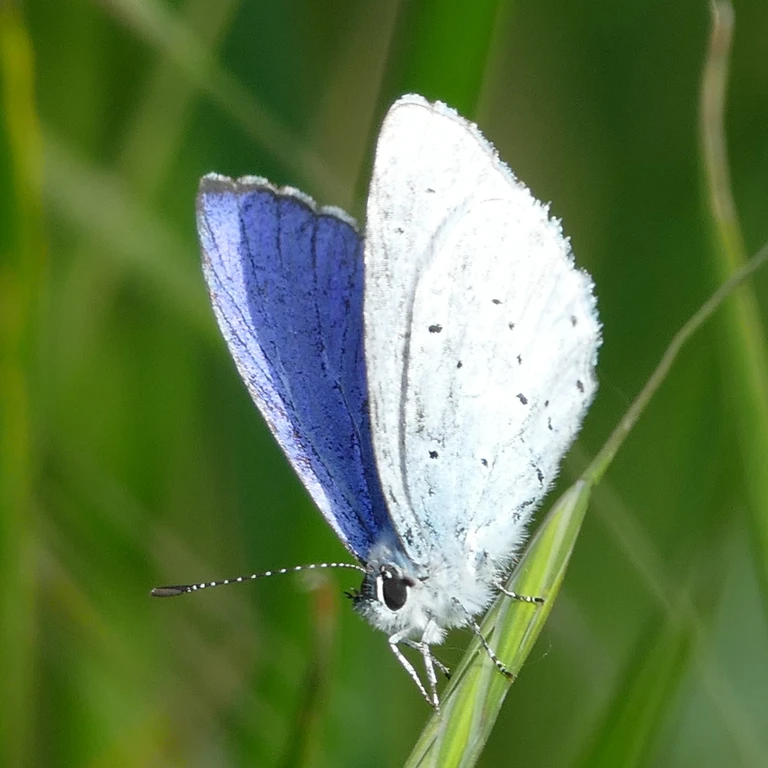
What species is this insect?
Celastrina argiolus
